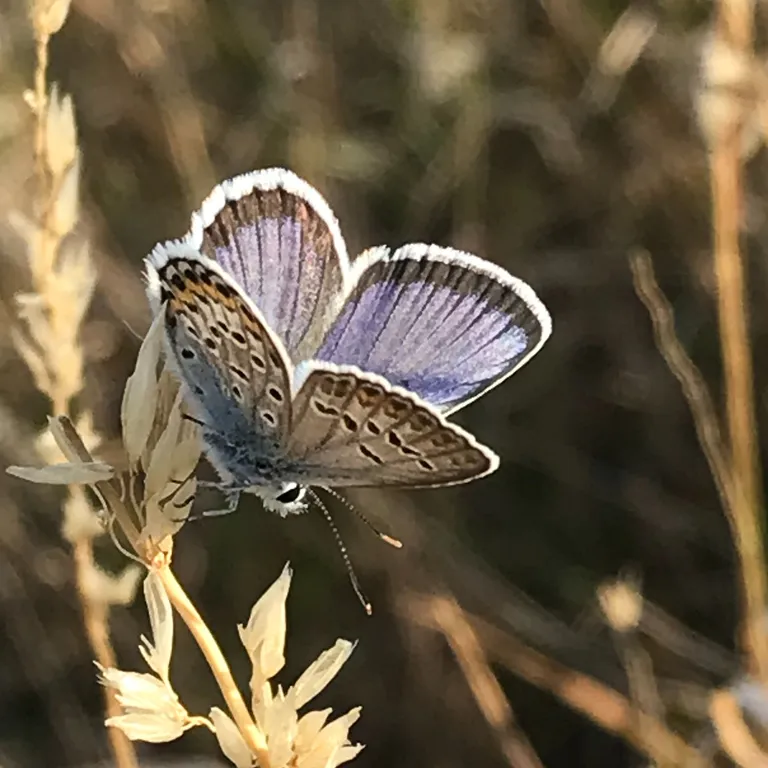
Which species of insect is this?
Plebejus argus
